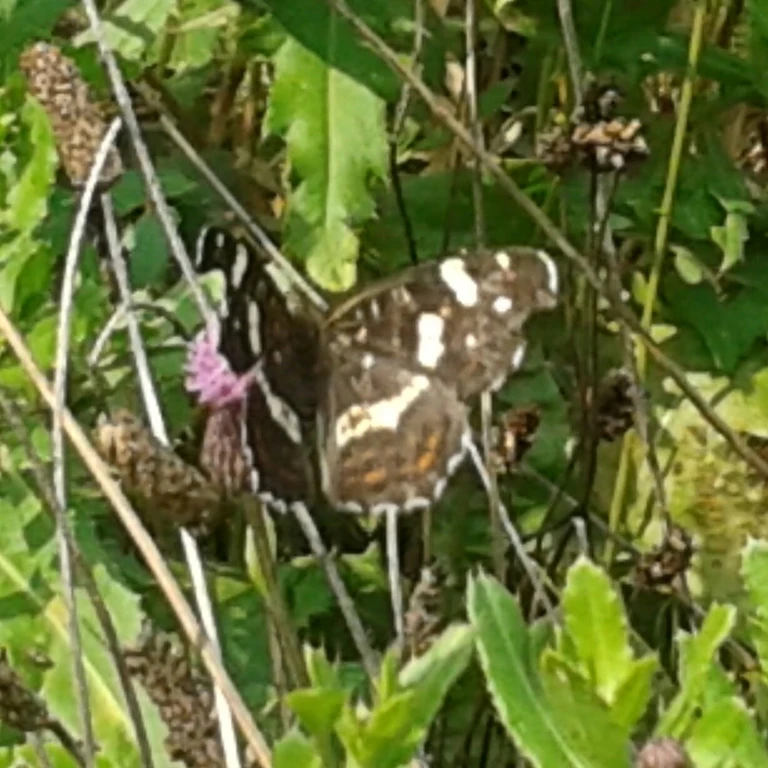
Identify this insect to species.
Araschnia levana
